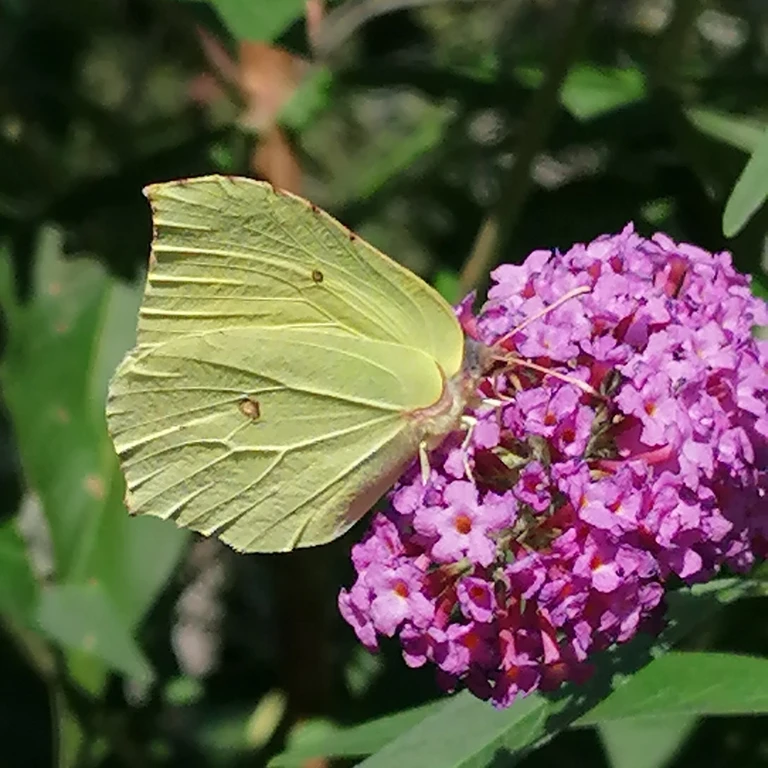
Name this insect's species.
Gonepteryx rhamni
